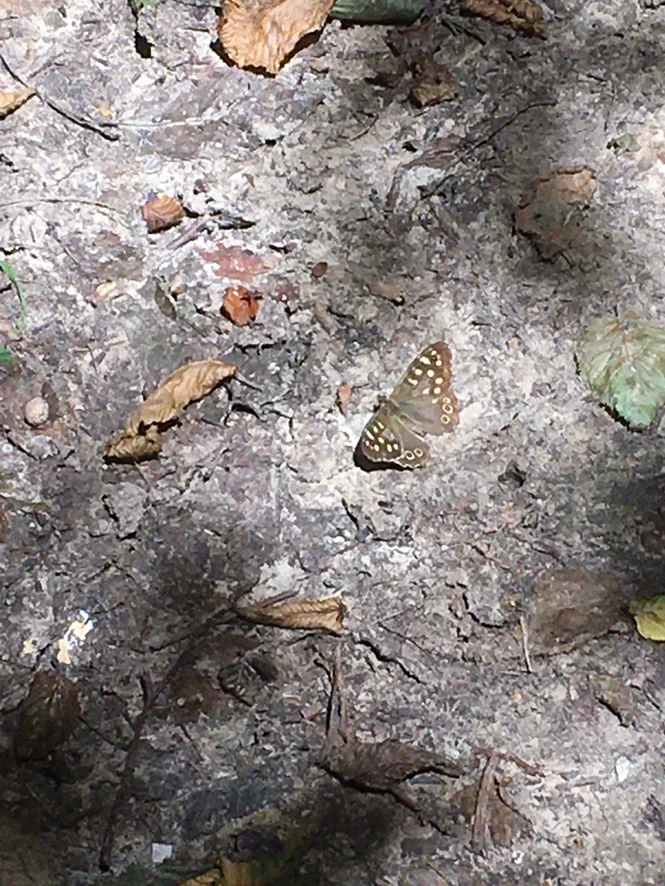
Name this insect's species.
Pararge aegeria
